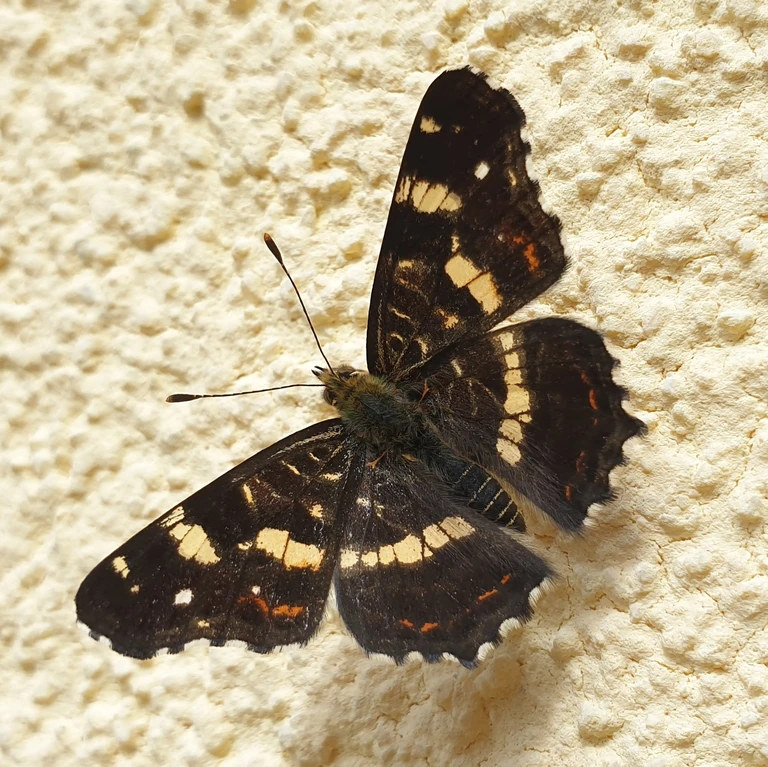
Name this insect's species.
Araschnia levana
